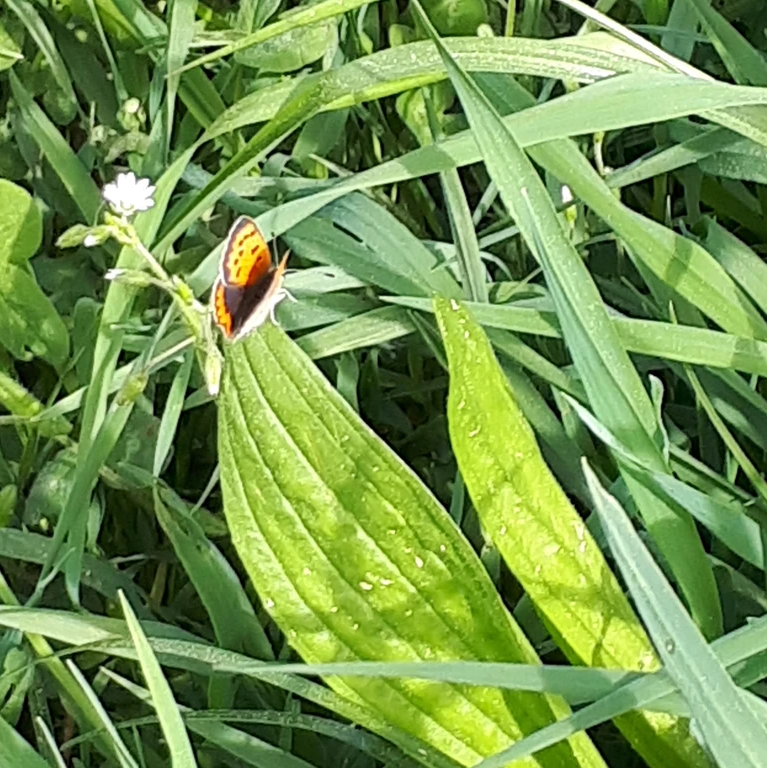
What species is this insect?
Lycaena phlaeas
